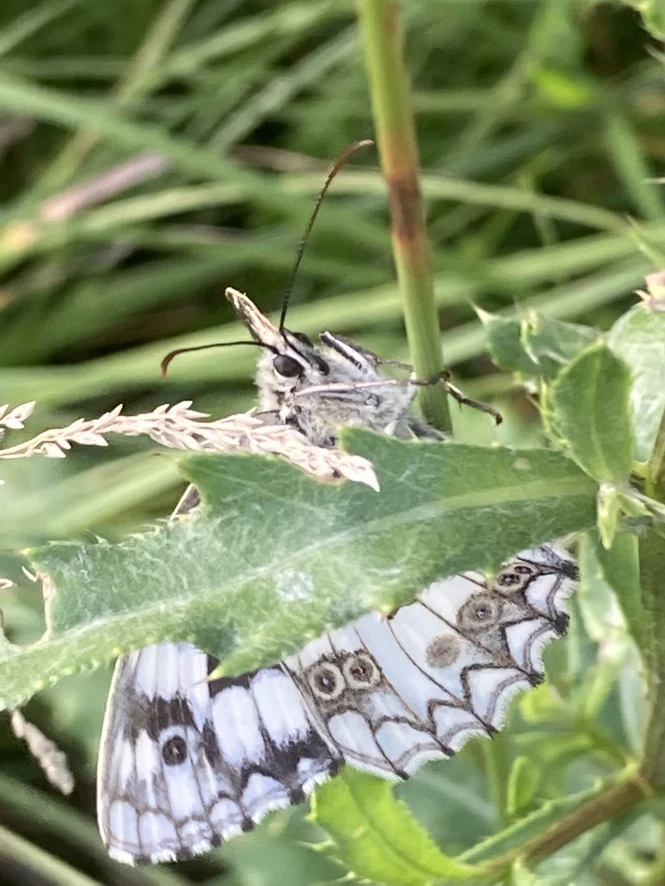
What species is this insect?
Melanargia galathea
